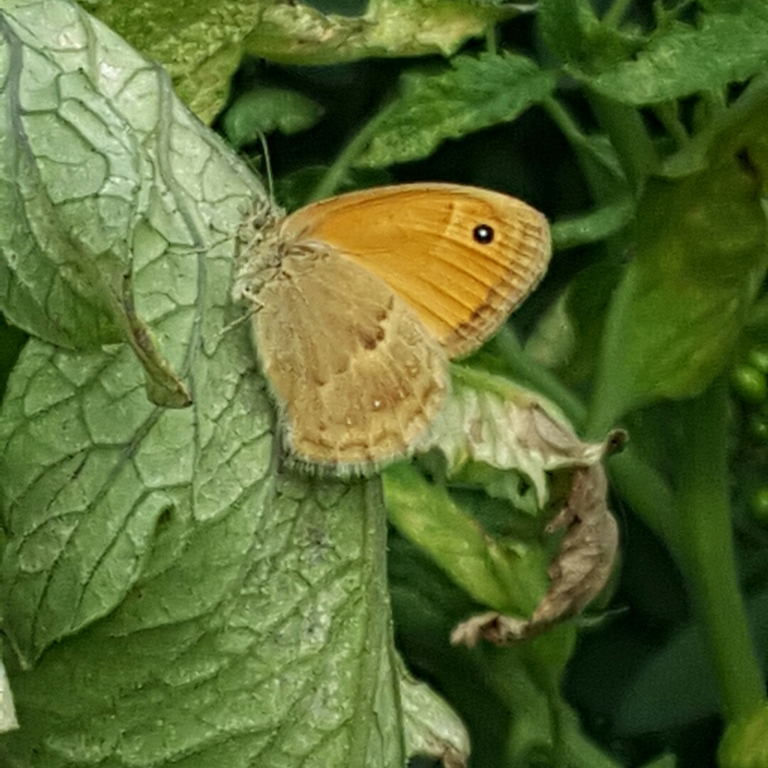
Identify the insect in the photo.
Coenonympha pamphilus
